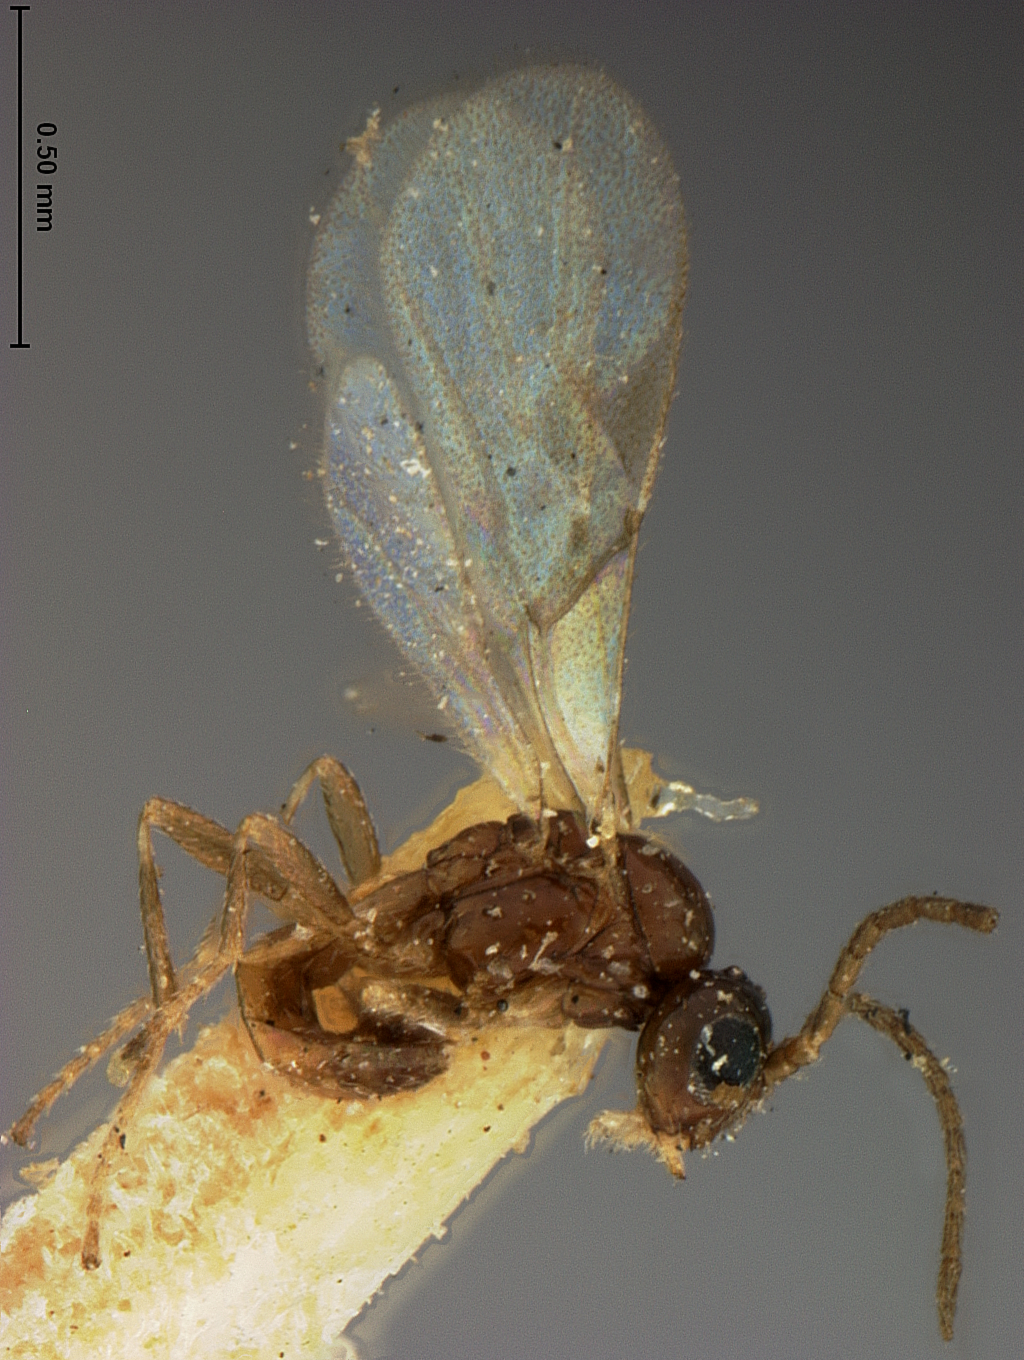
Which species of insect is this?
Lysiphlebus abutilaphidis
